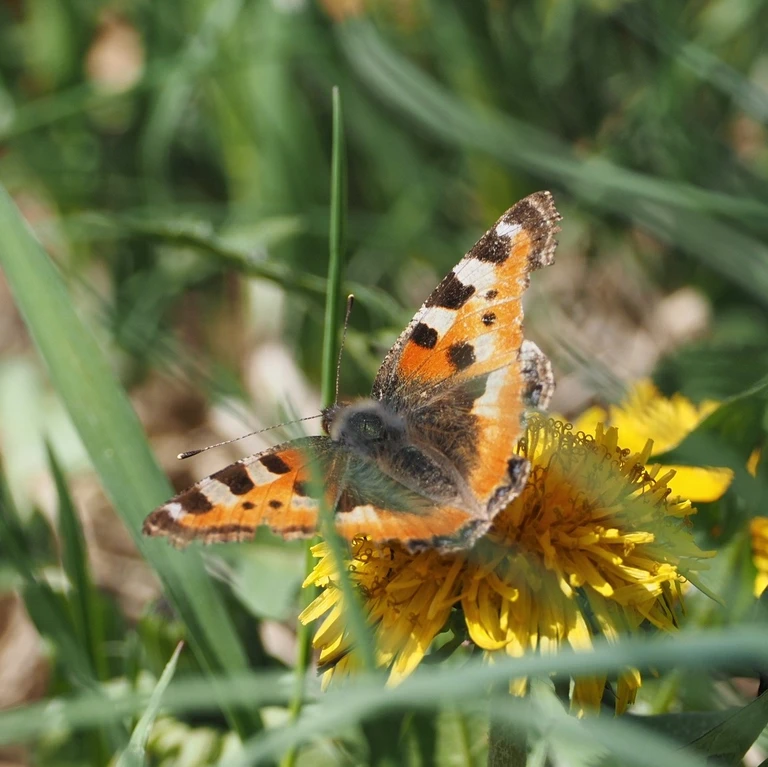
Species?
Aglais urticae
